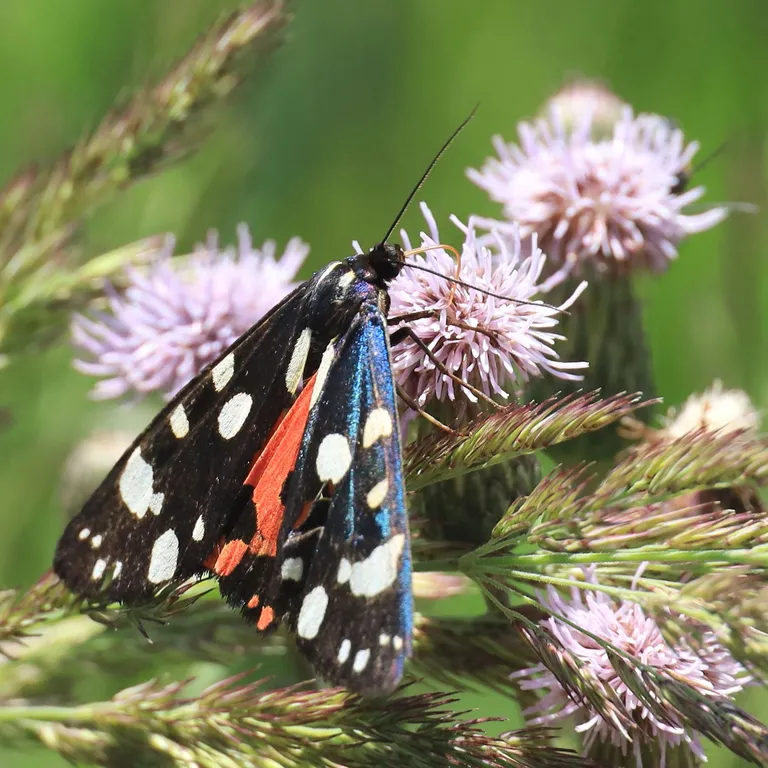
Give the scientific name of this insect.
Callimorpha dominula
